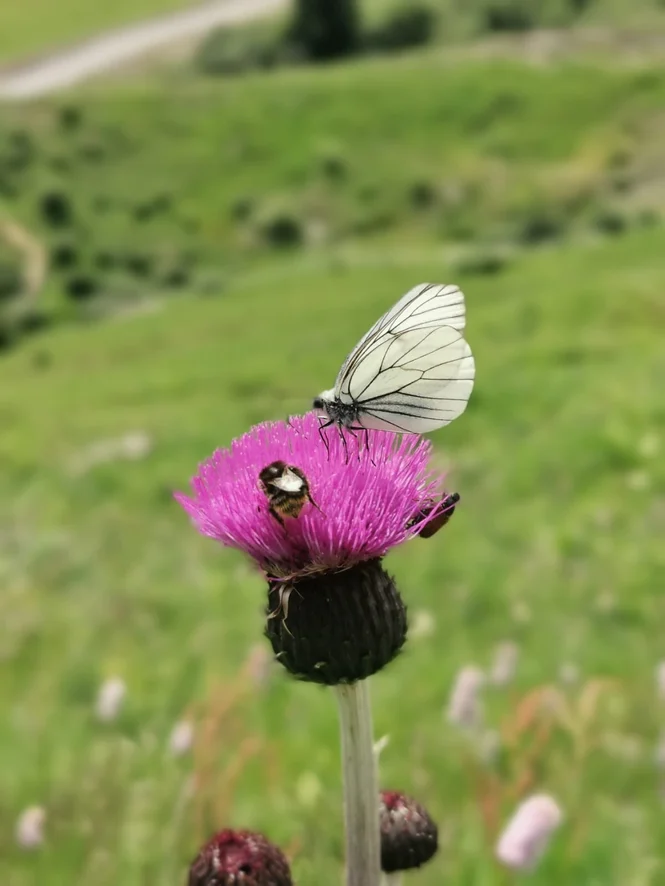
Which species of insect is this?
Aporia crataegi
